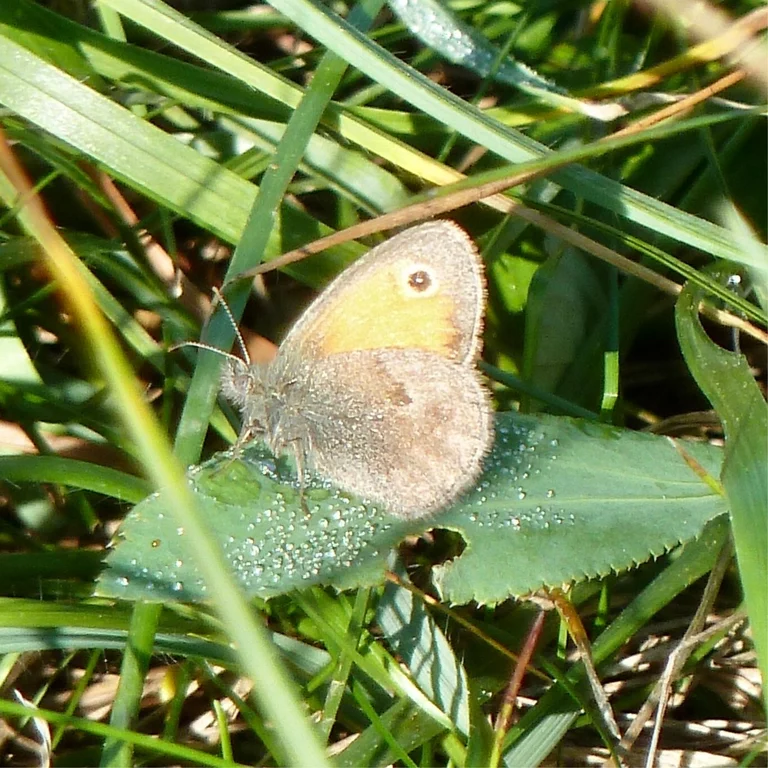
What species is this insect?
Coenonympha pamphilus
